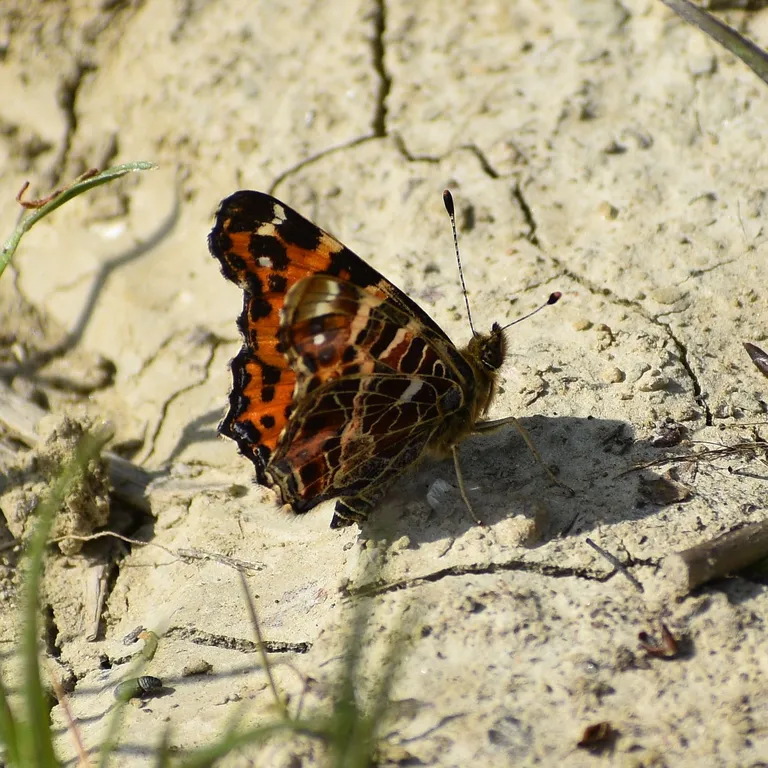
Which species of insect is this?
Araschnia levana
